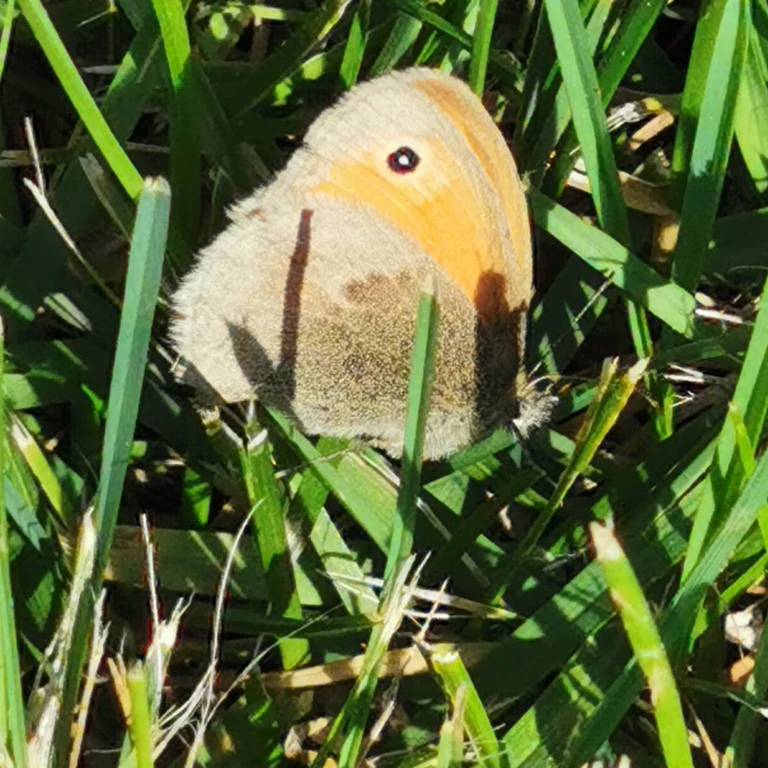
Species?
Coenonympha pamphilus
